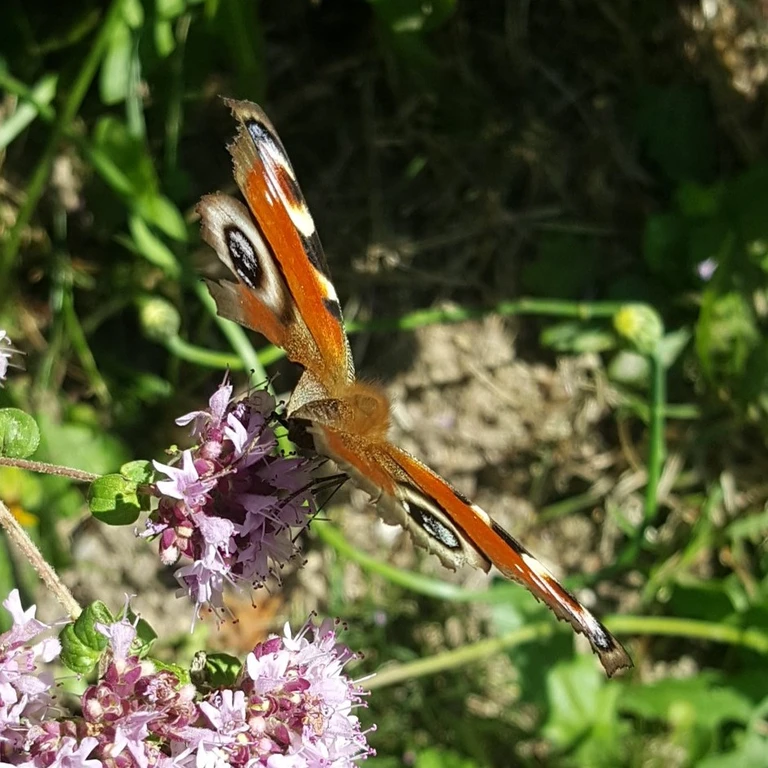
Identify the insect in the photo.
Aglais io
